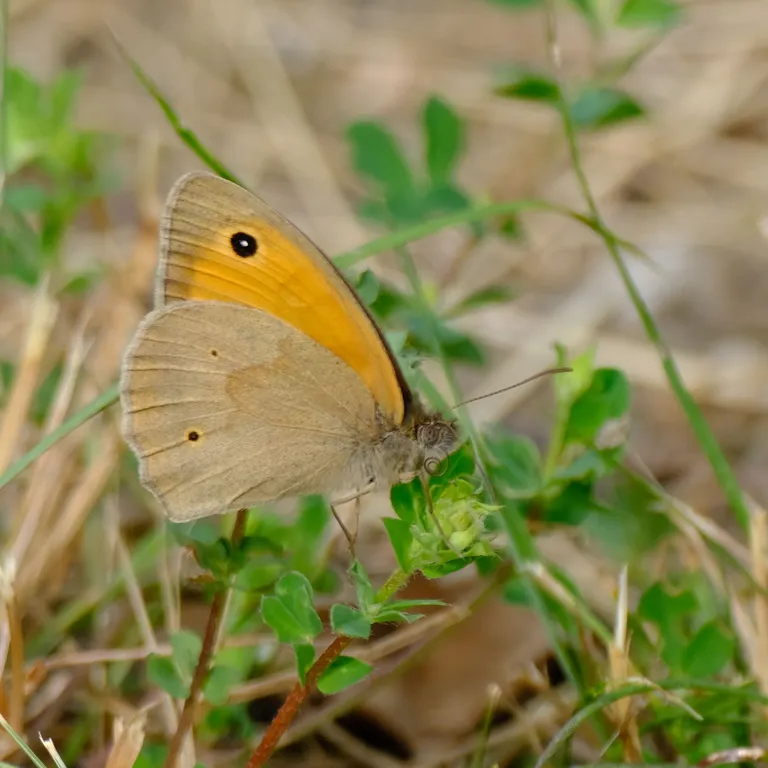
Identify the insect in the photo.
Maniola jurtina
